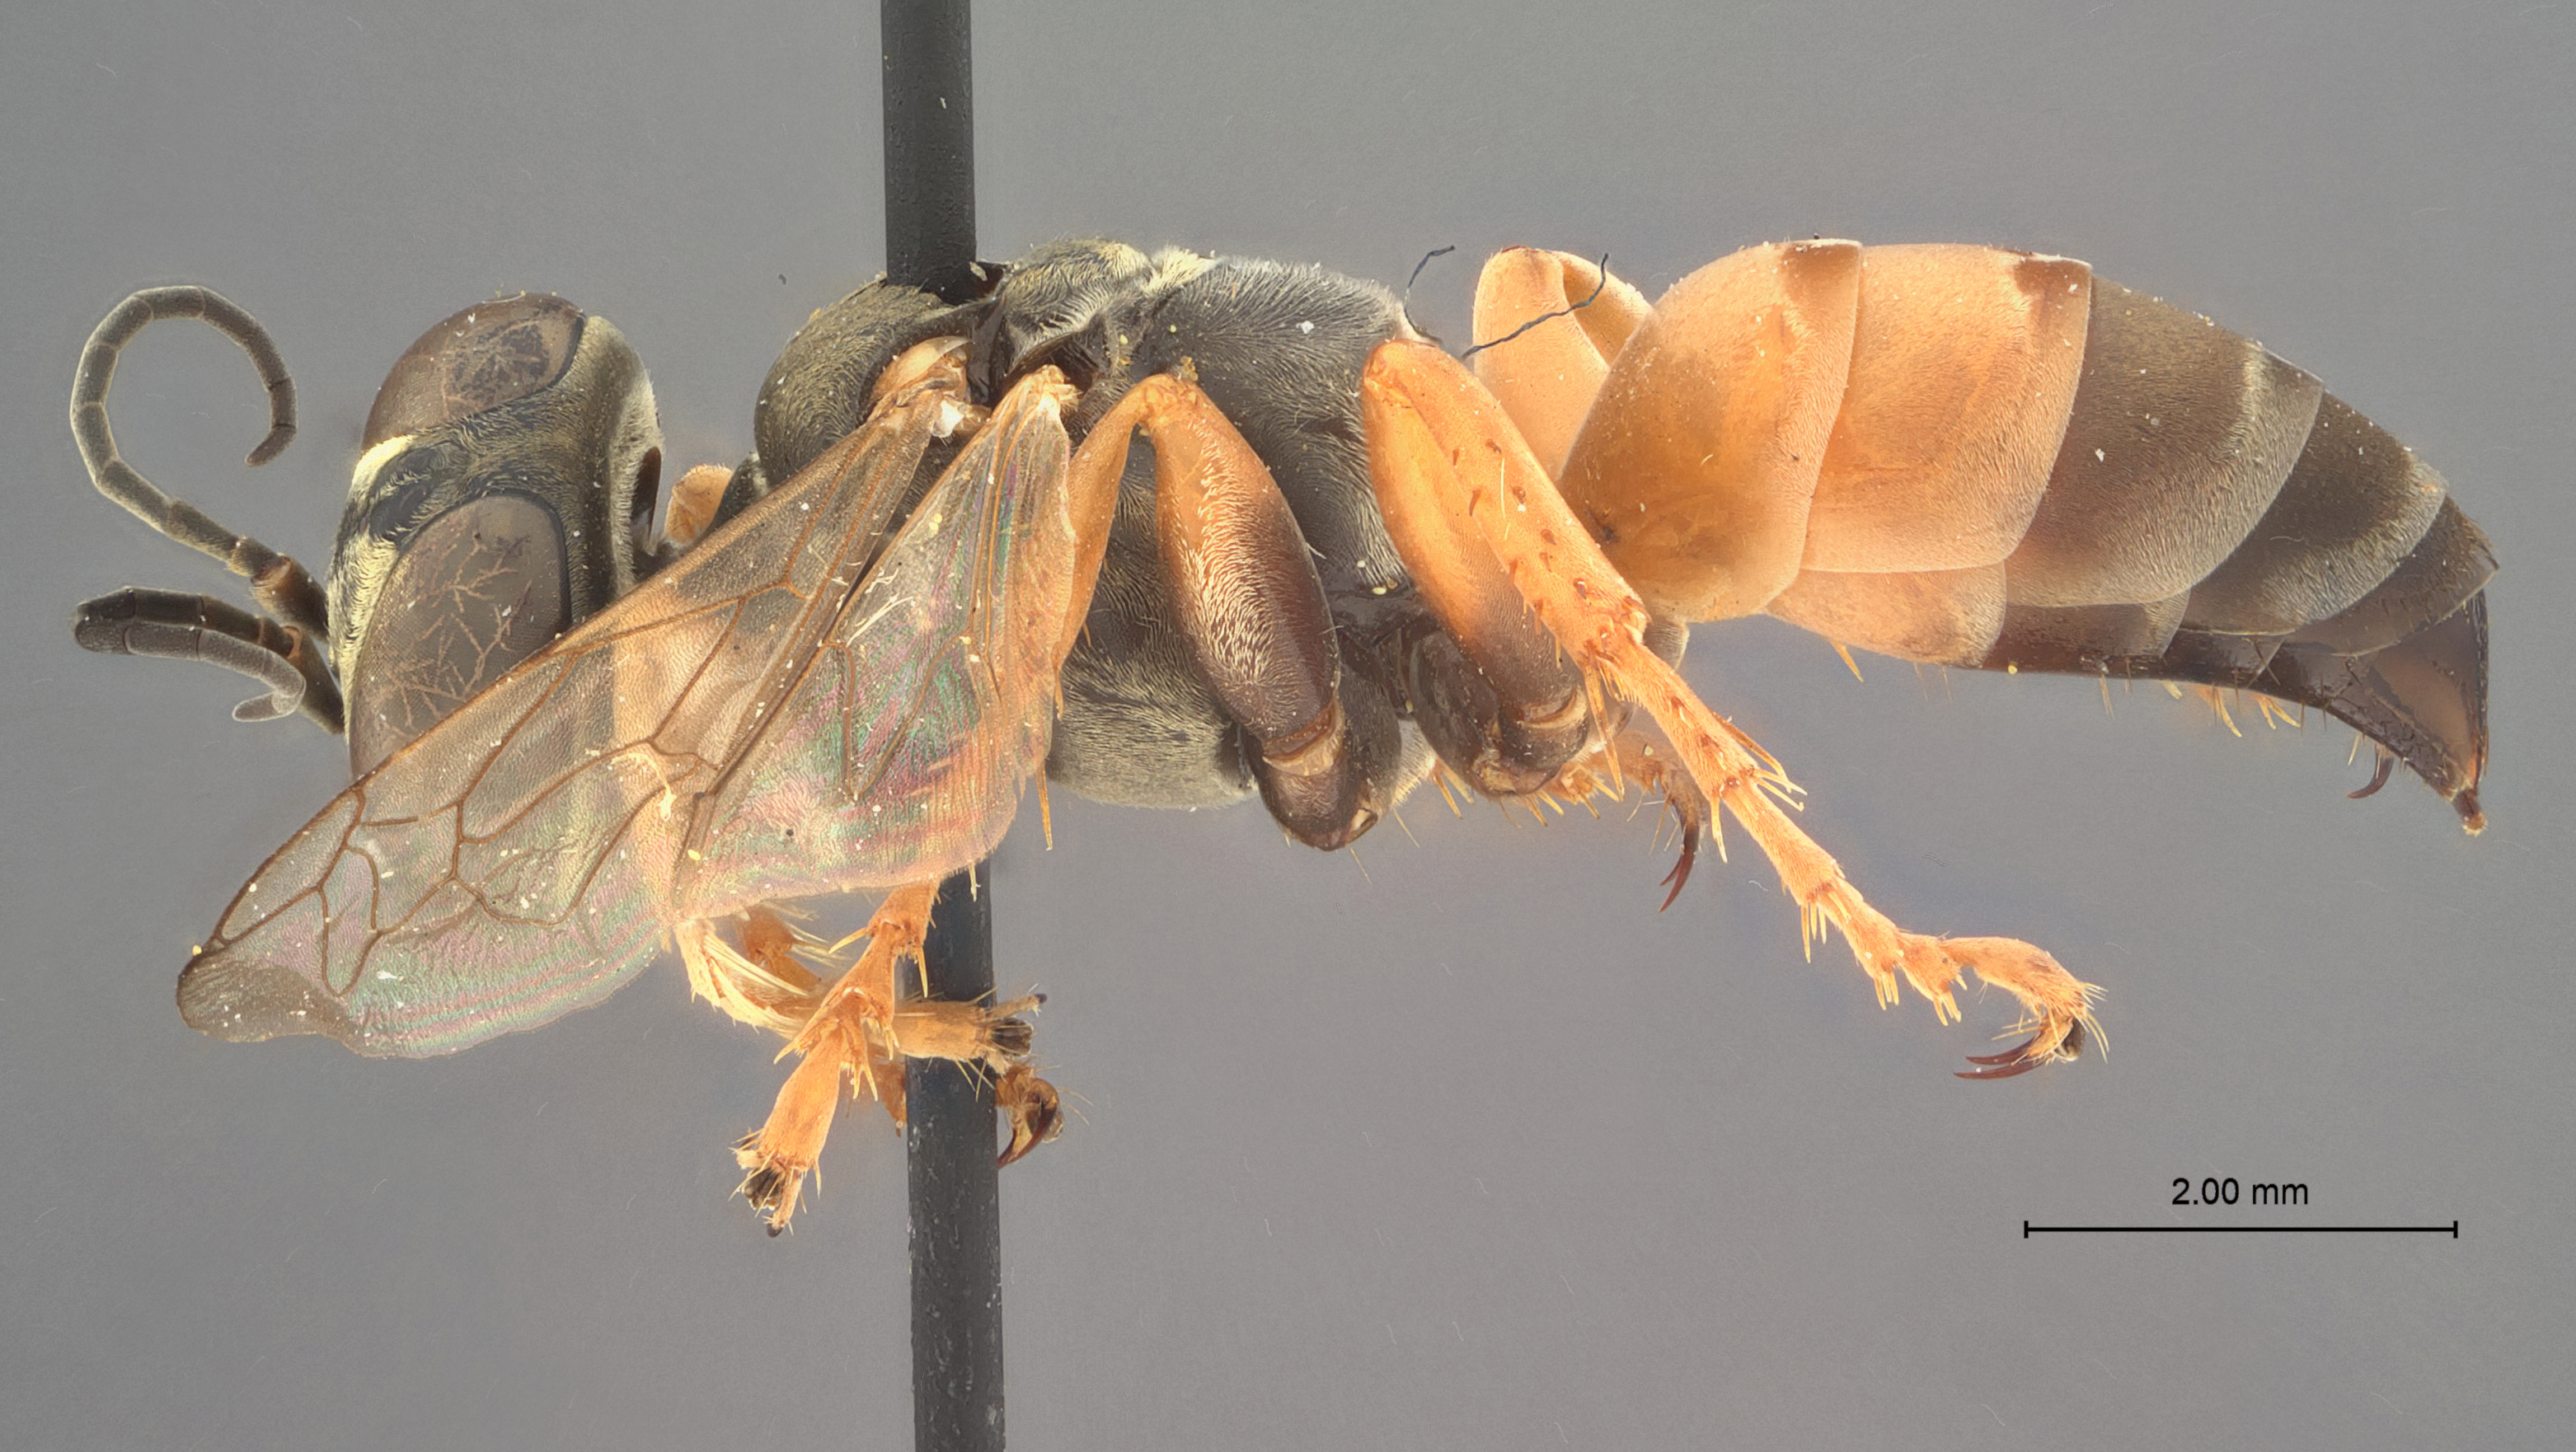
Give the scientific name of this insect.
Tachysphex krombeiniellus
